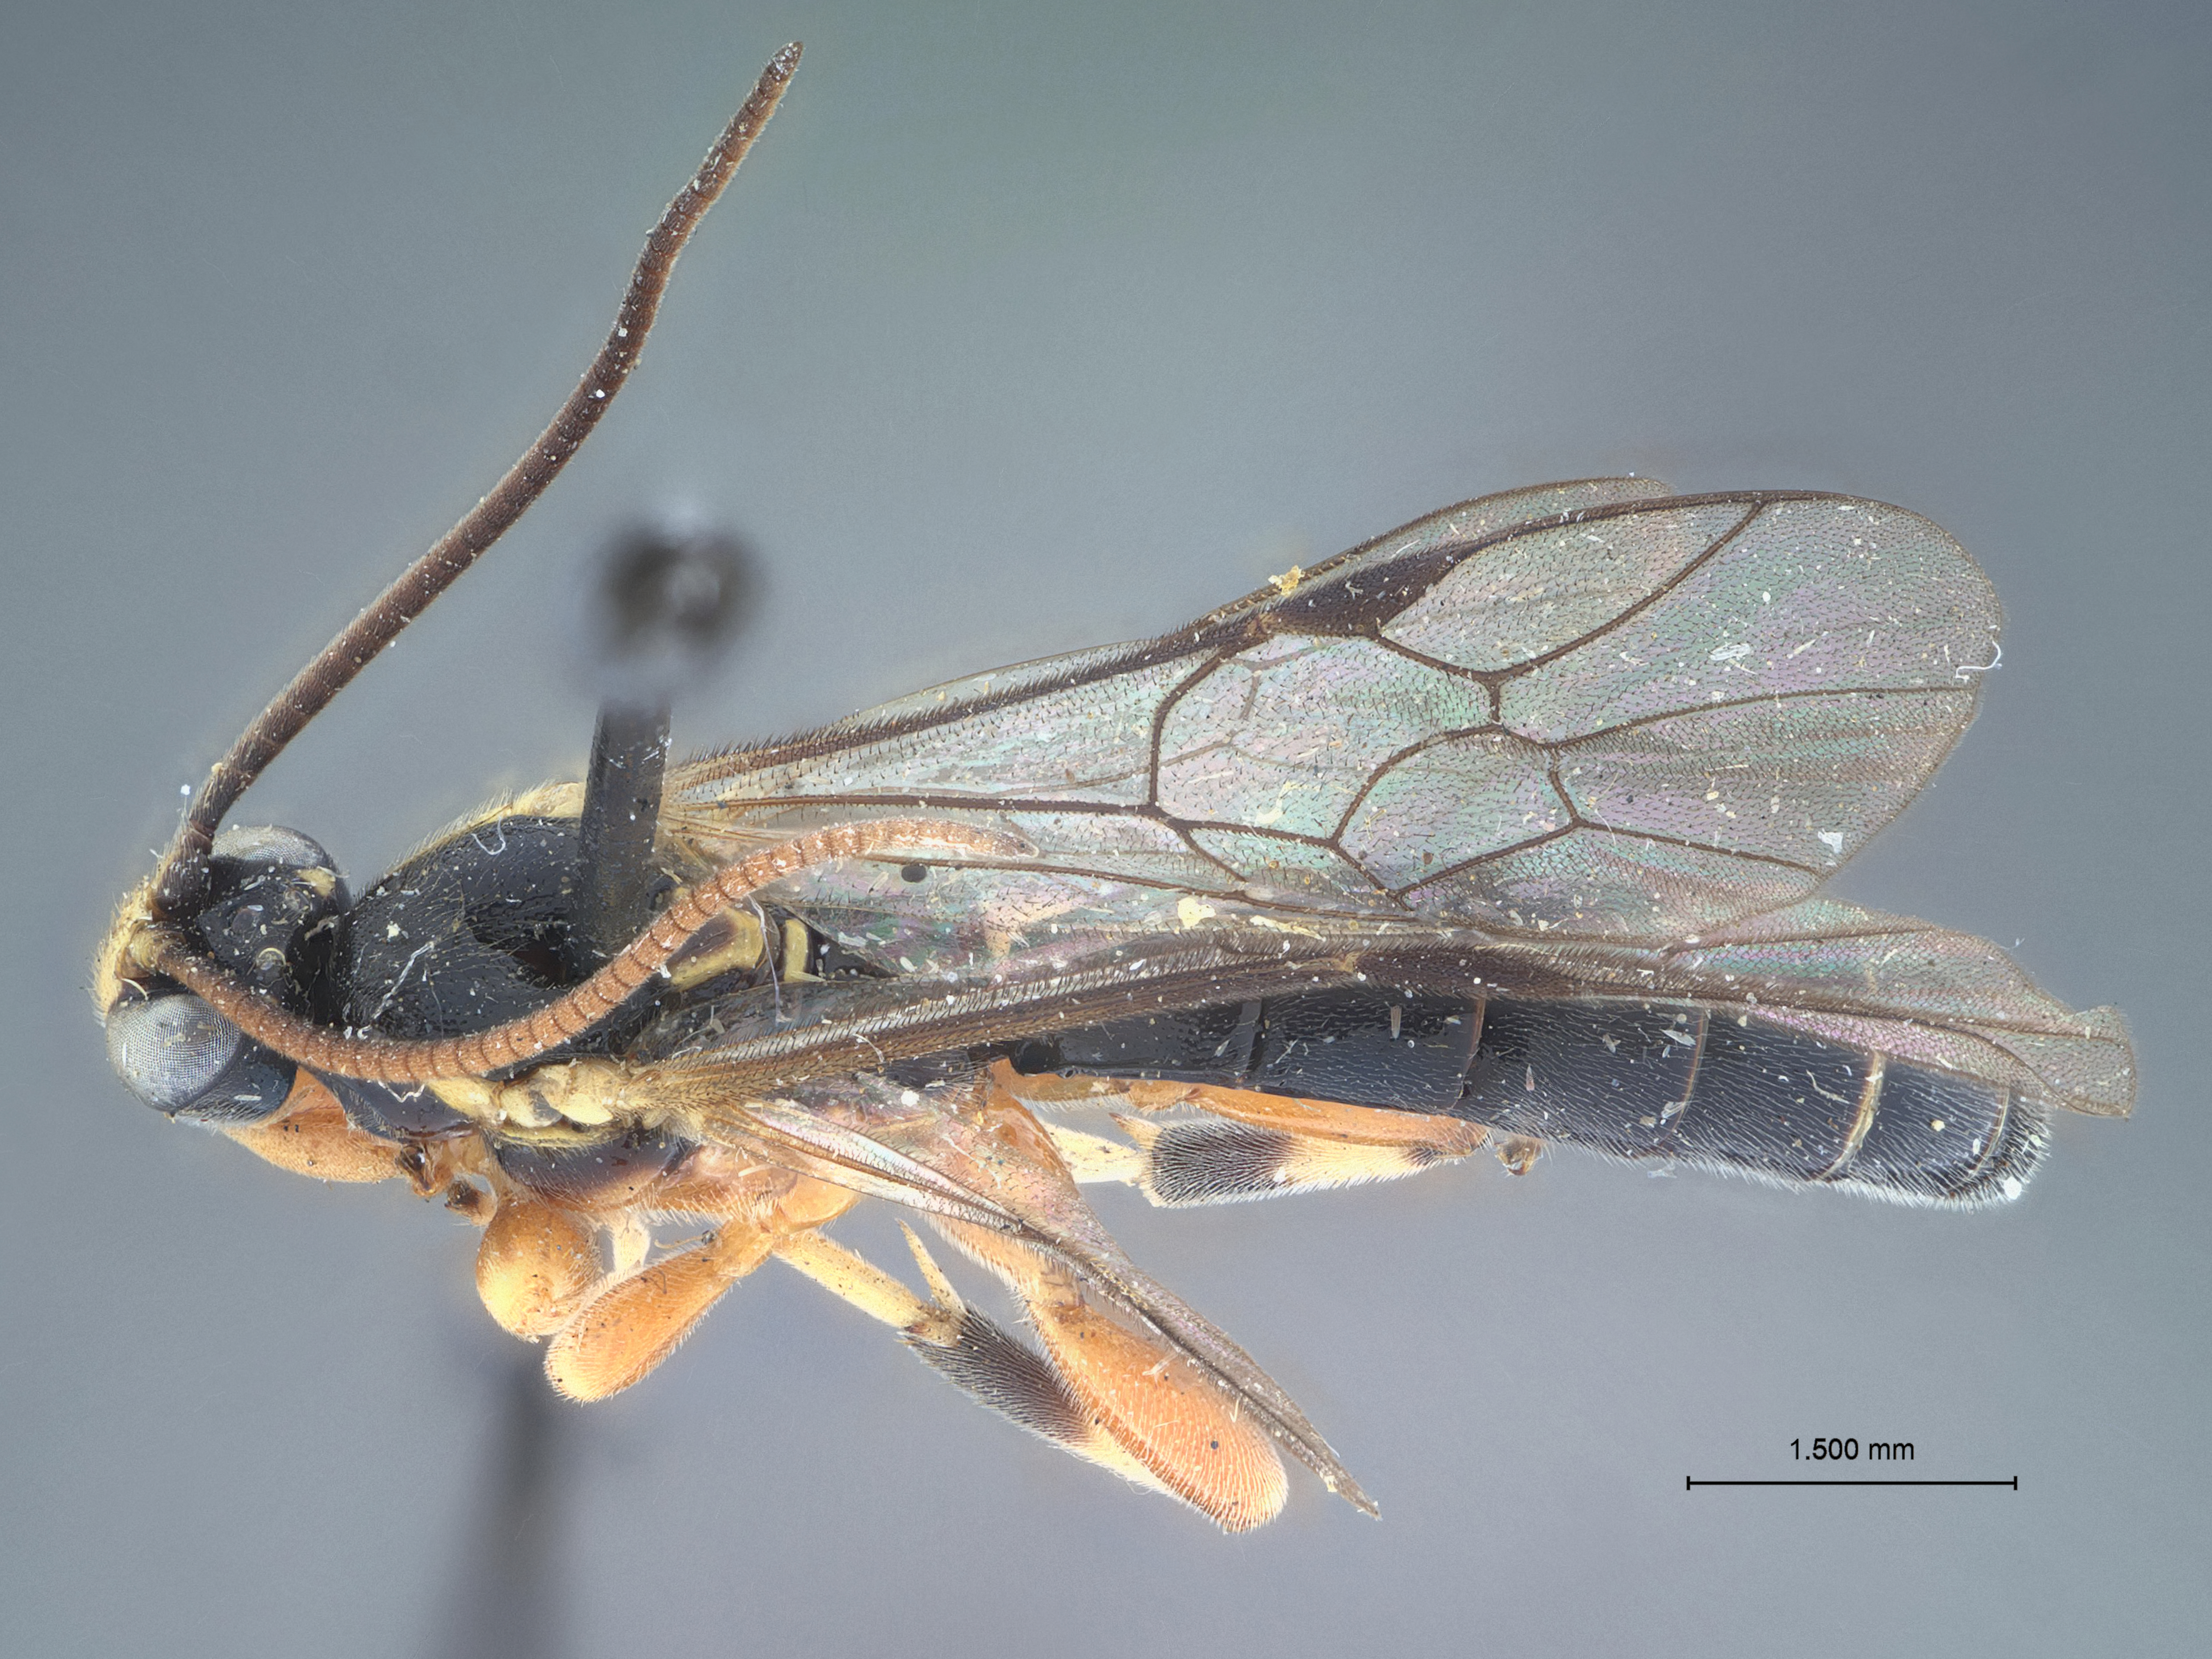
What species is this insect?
Exochus brutus
